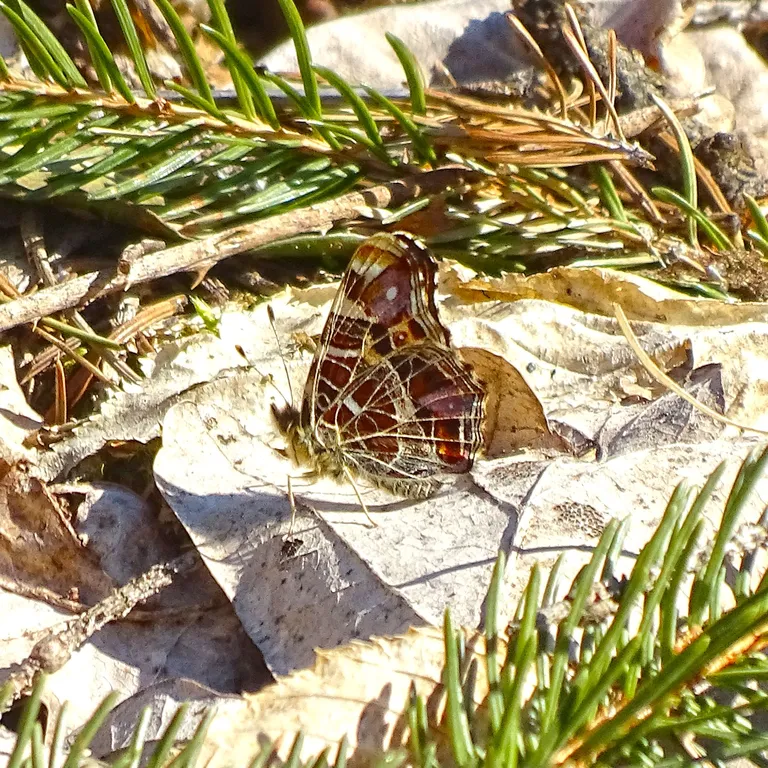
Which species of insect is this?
Araschnia levana
